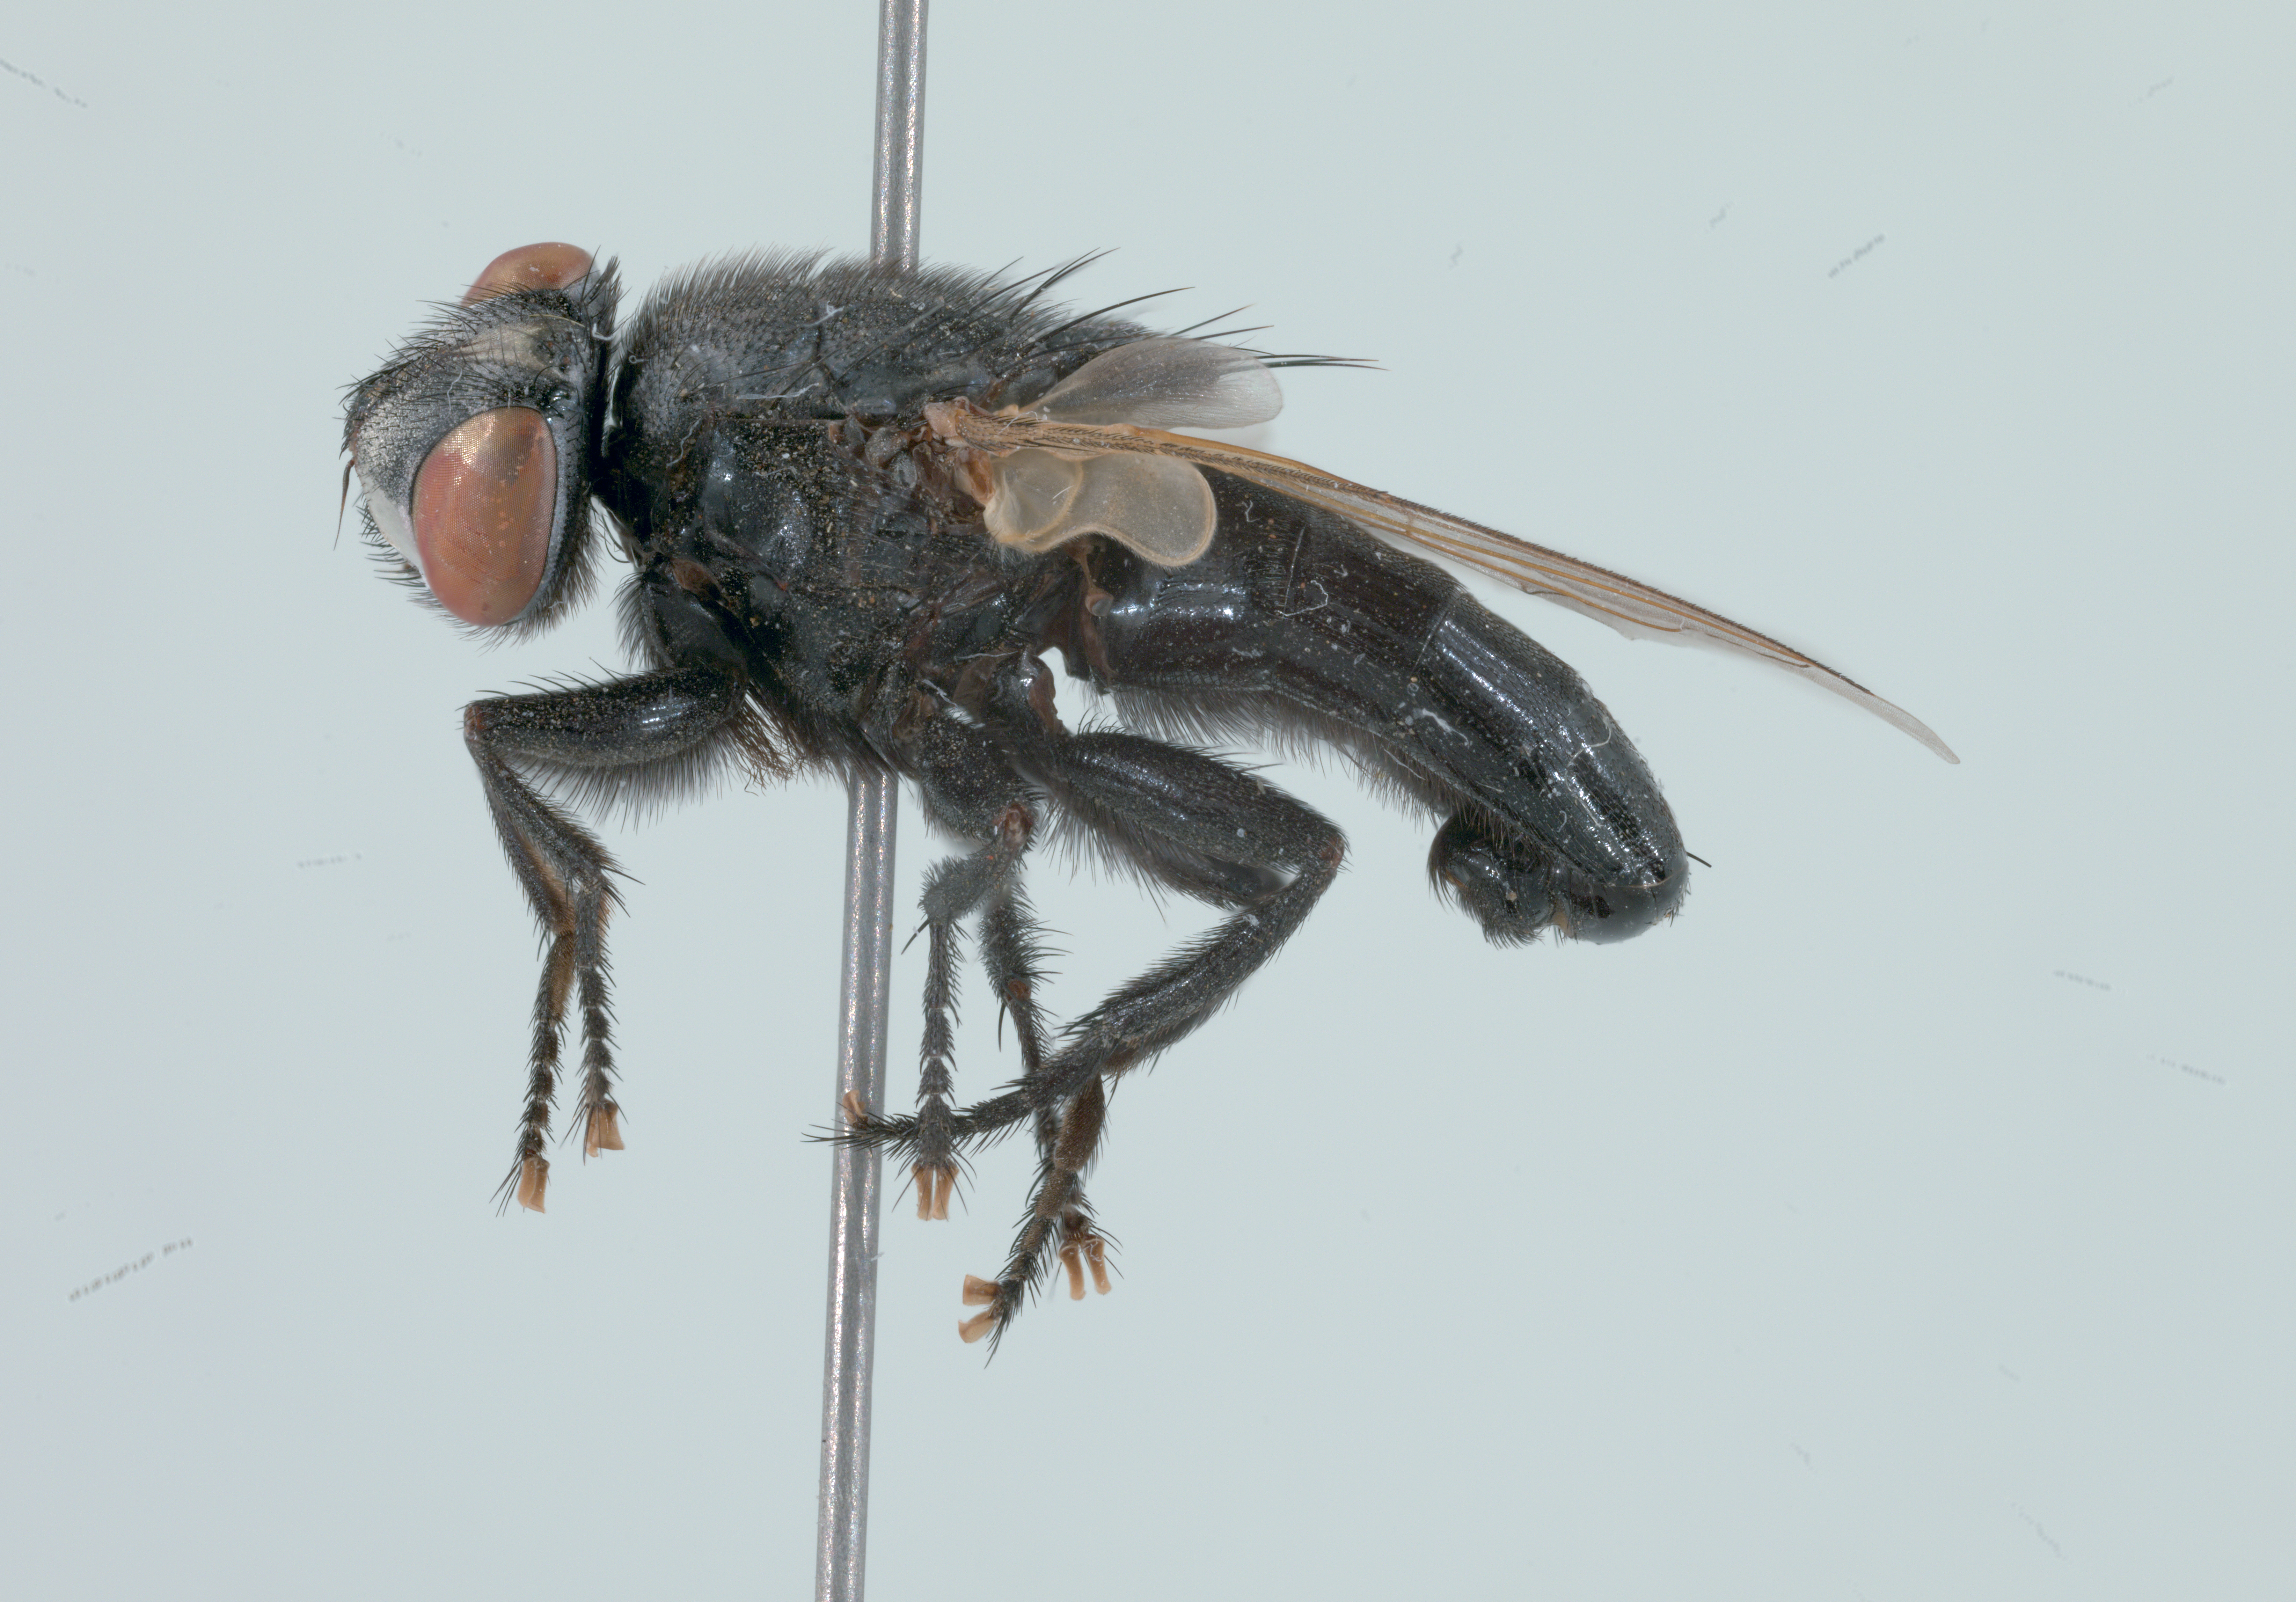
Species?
Khowaba atrox
